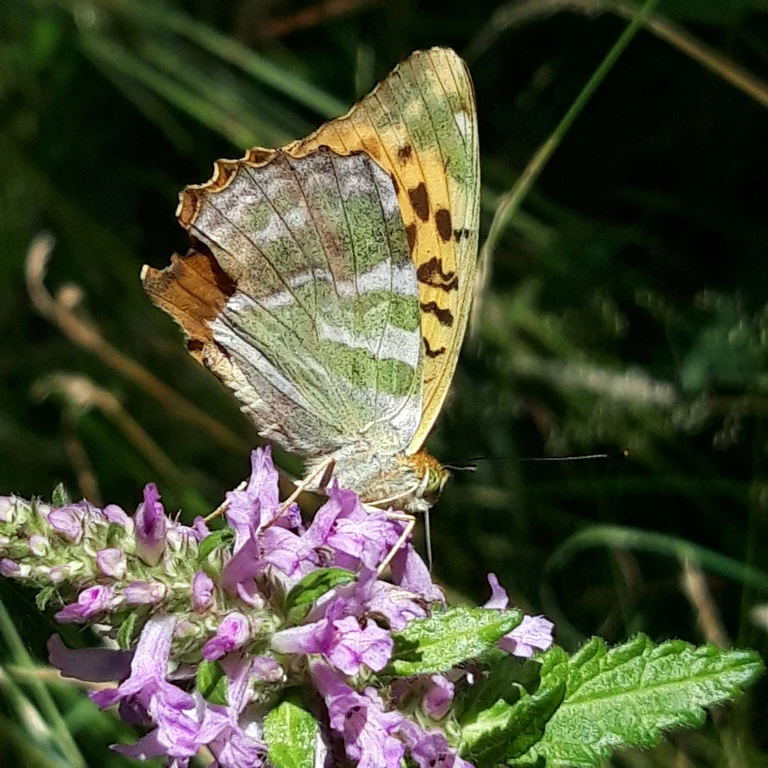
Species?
Argynnis paphia
